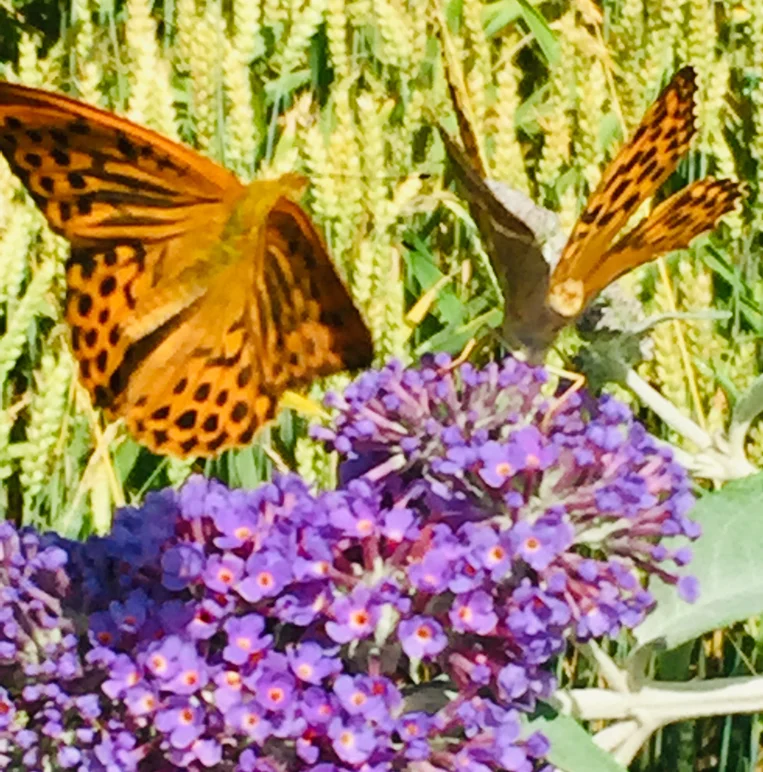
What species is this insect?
Argynnis paphia
